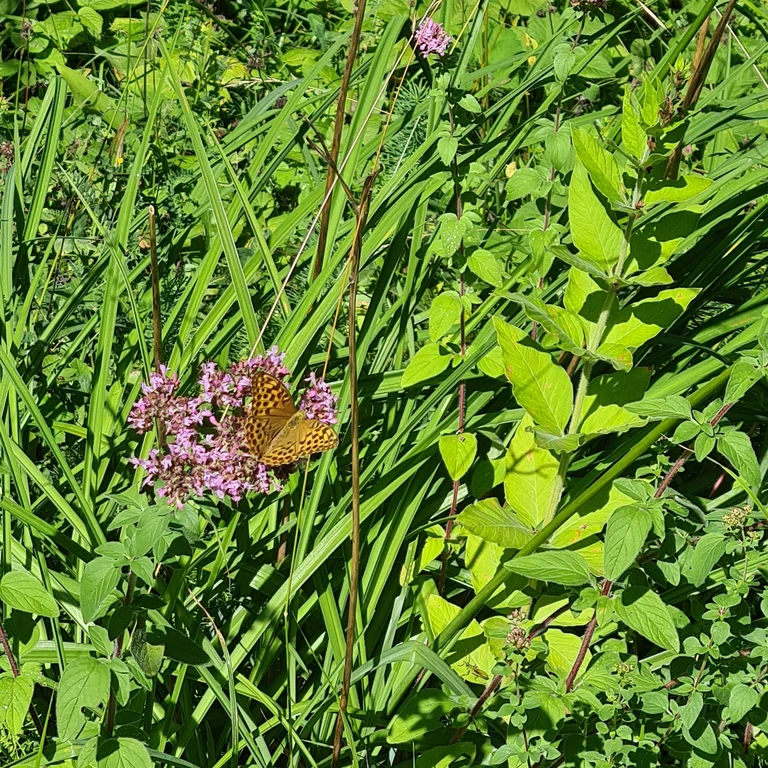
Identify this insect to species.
Argynnis paphia
